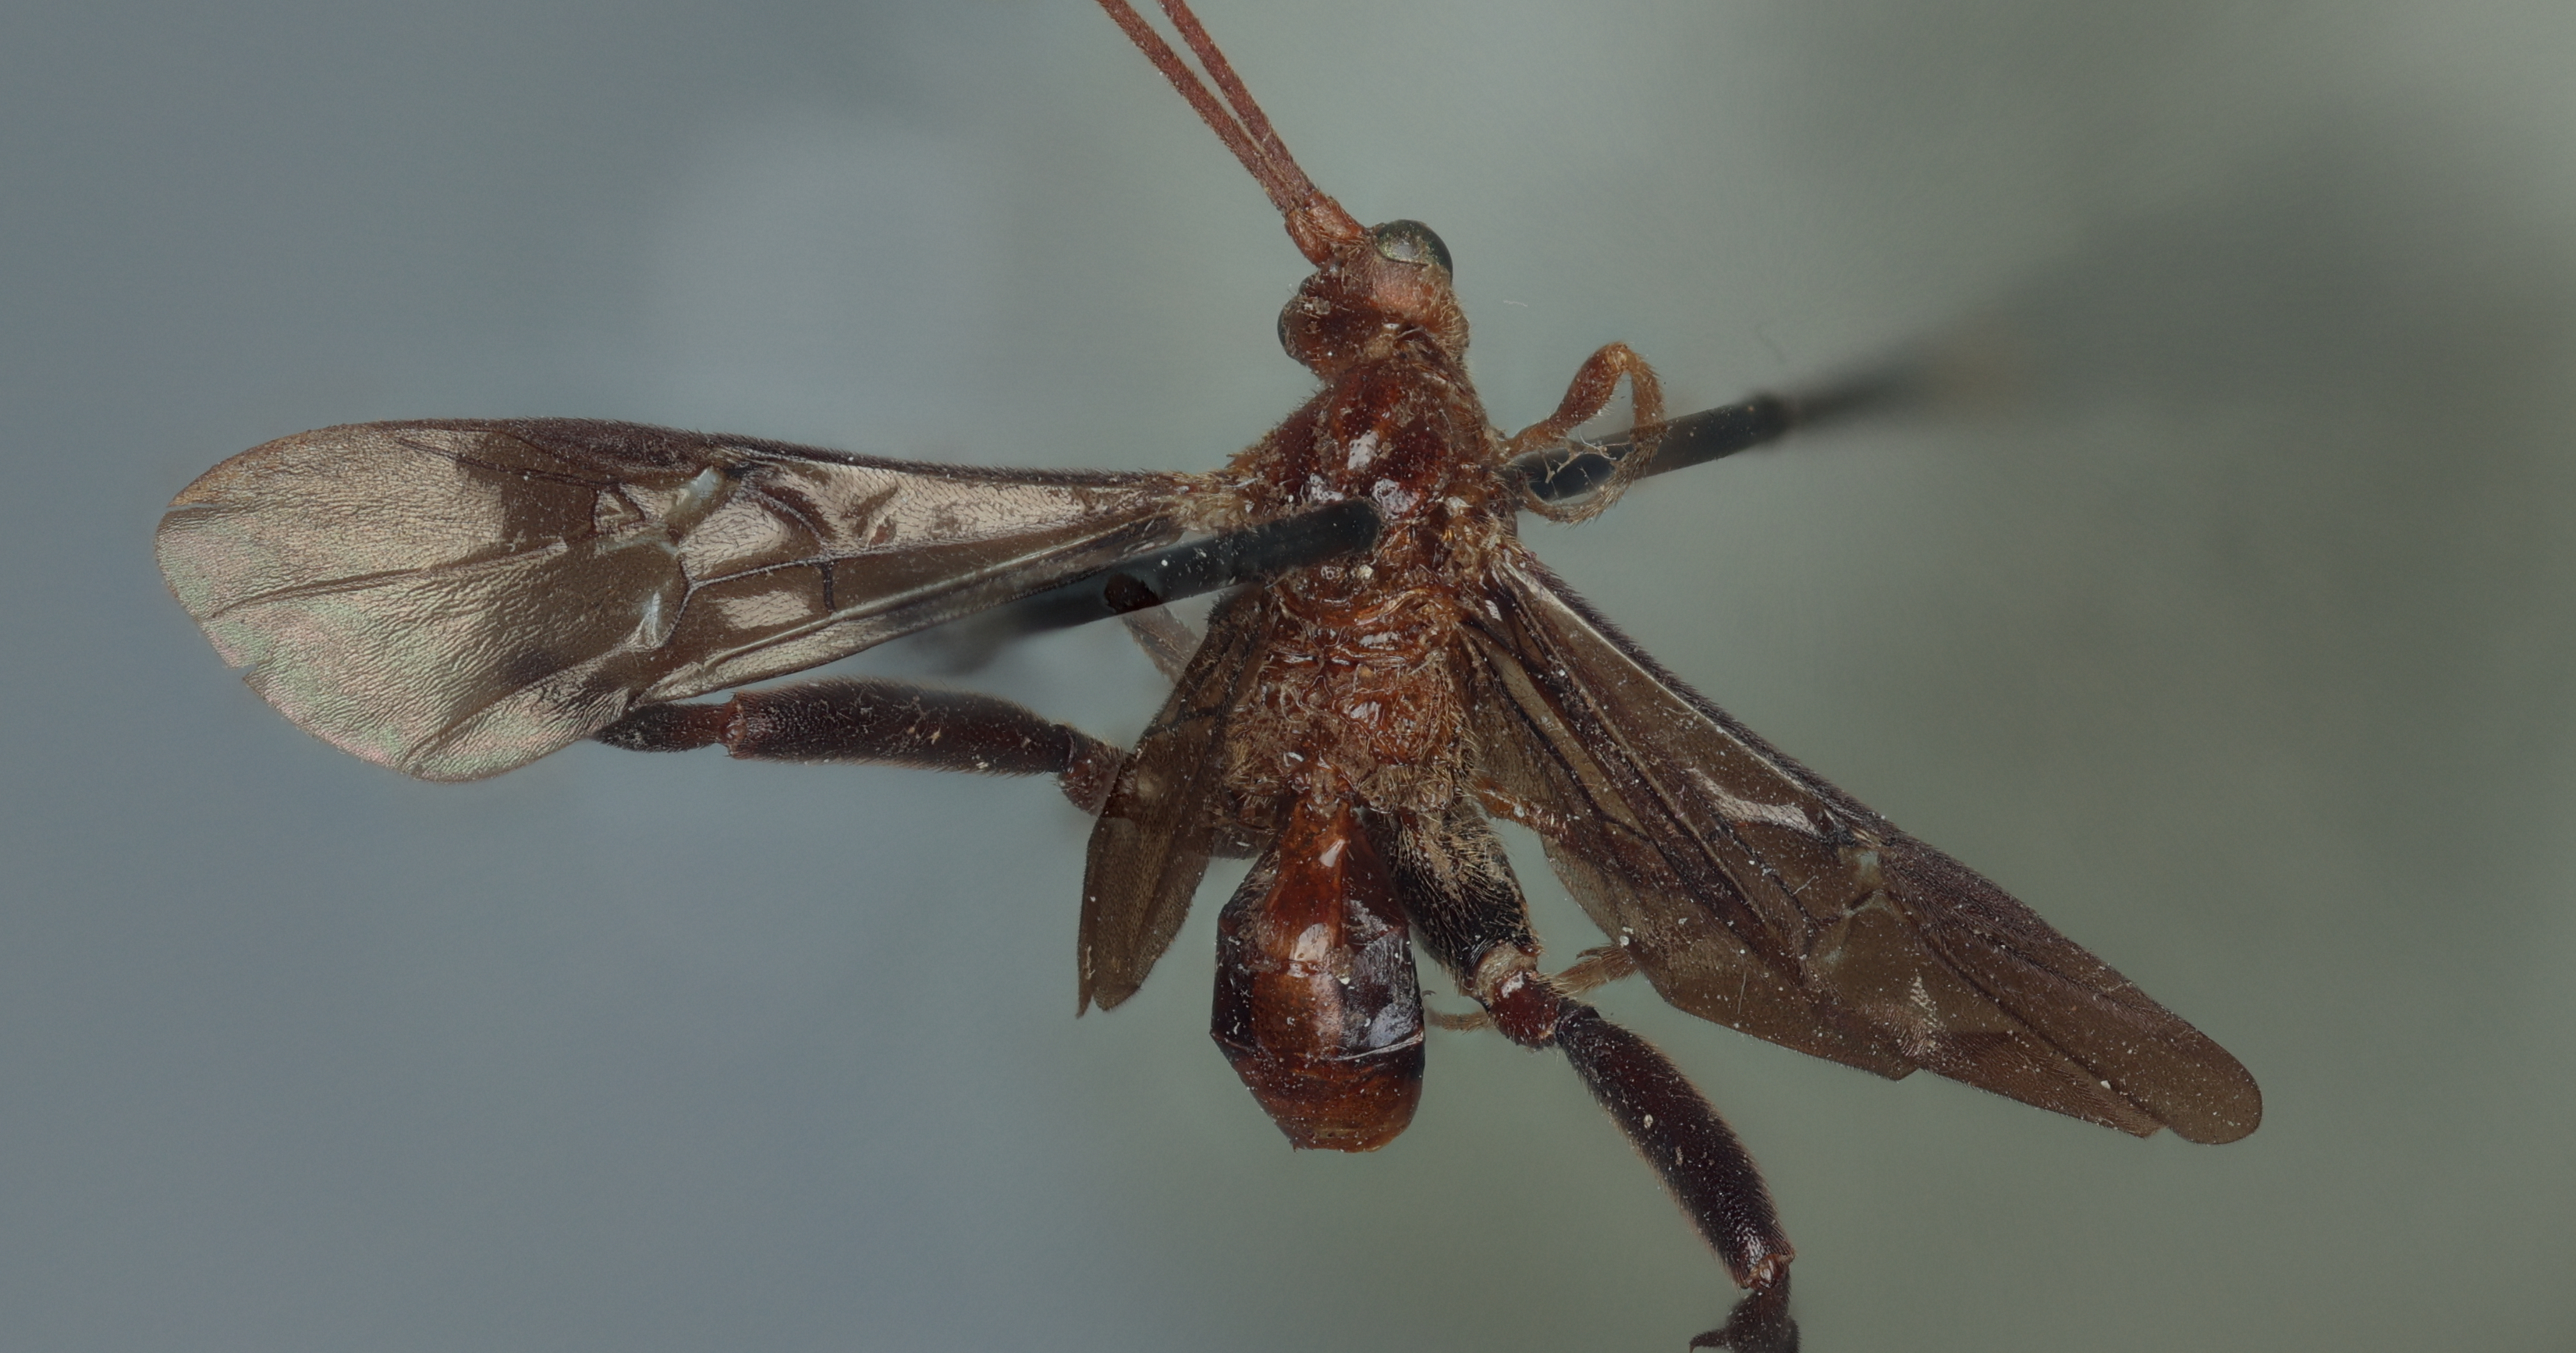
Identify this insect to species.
Euagathis relativa
